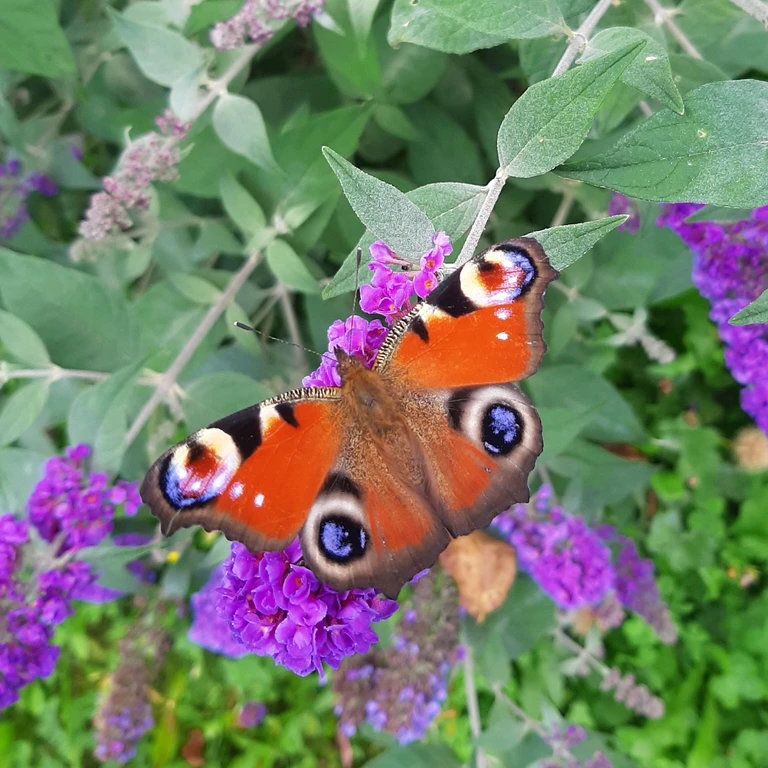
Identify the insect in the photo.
Aglais io
